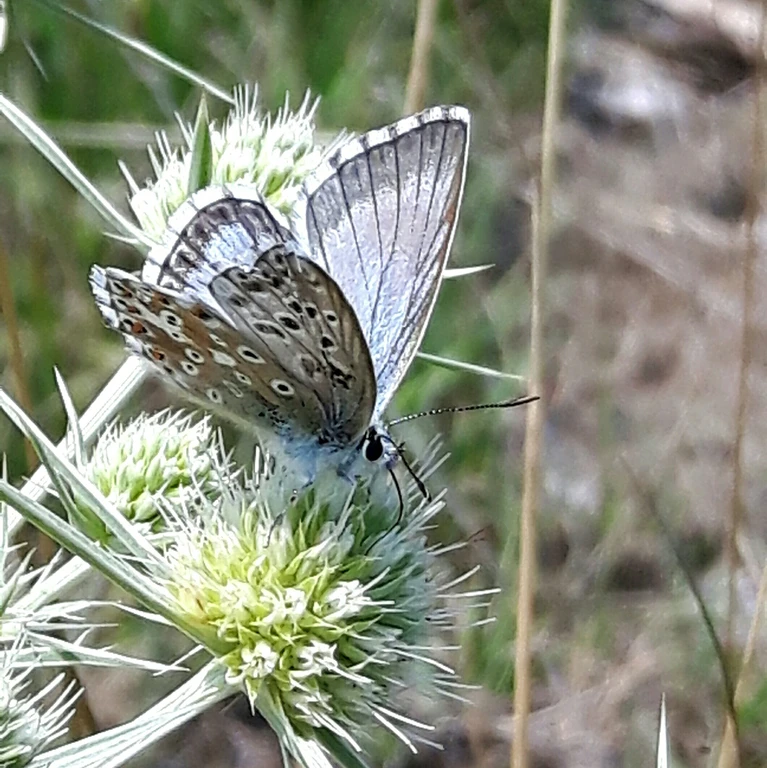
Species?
Lysandra coridon
